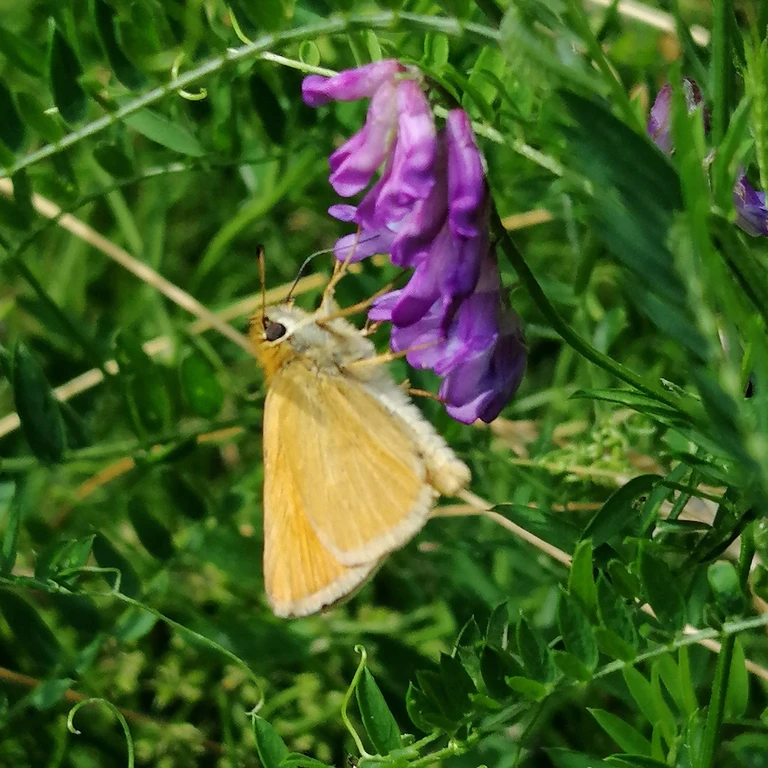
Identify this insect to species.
Ochlodes sylvanus (also Ochlodes venata)
